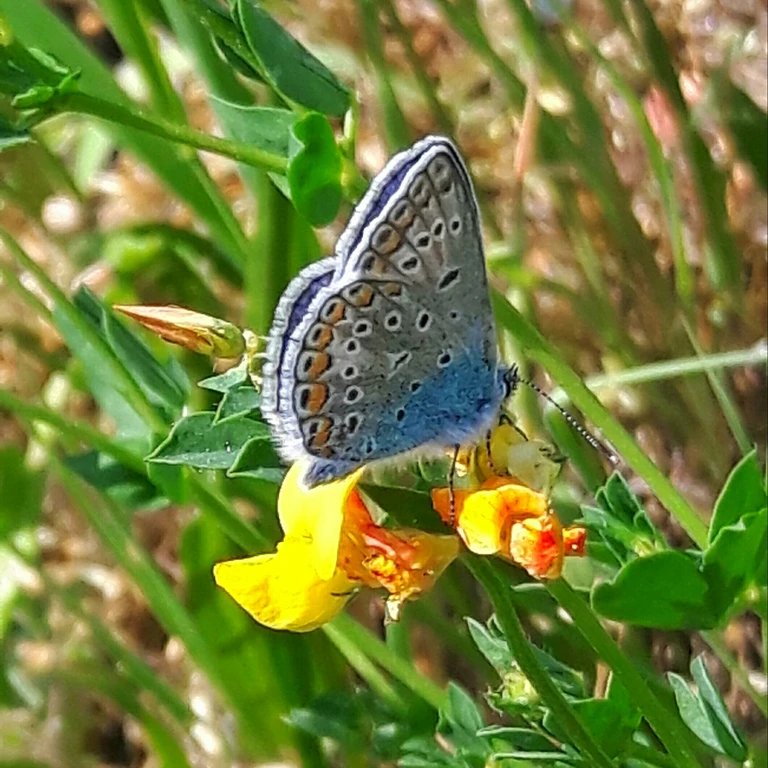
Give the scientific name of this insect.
Polyommatus icarus
